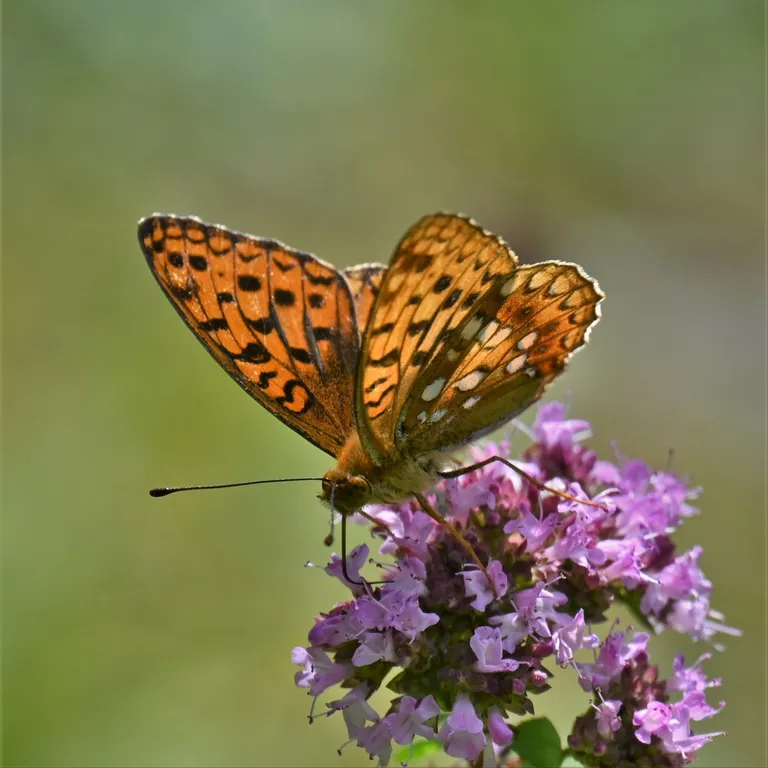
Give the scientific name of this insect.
Fabriciana adippe
